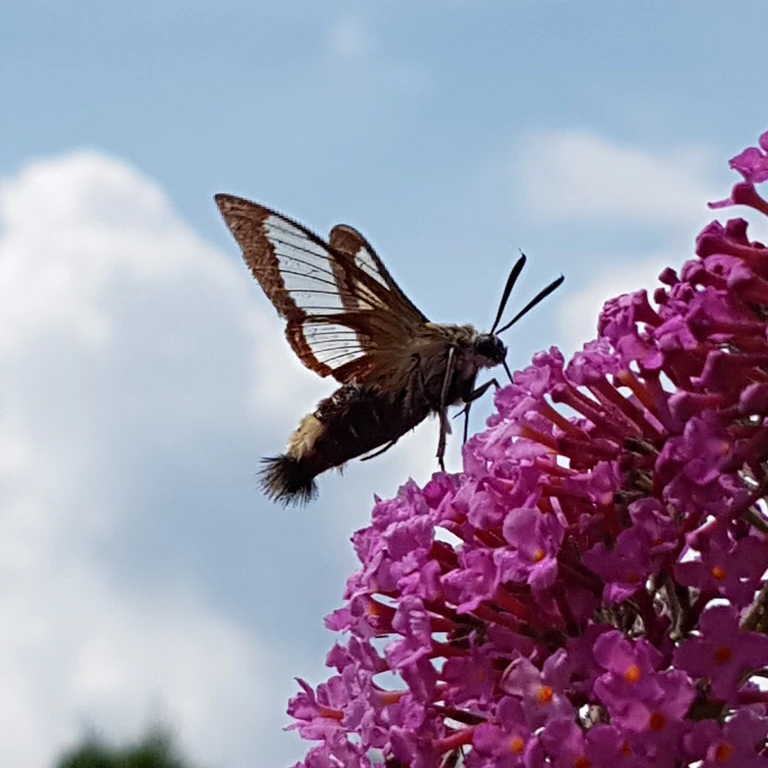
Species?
Hemaris fuciformis
